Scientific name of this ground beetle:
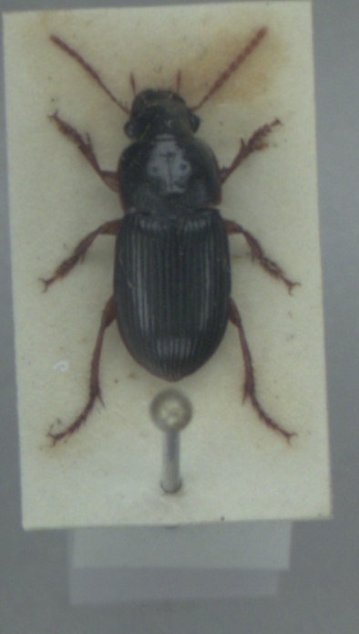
Harpalus latus
